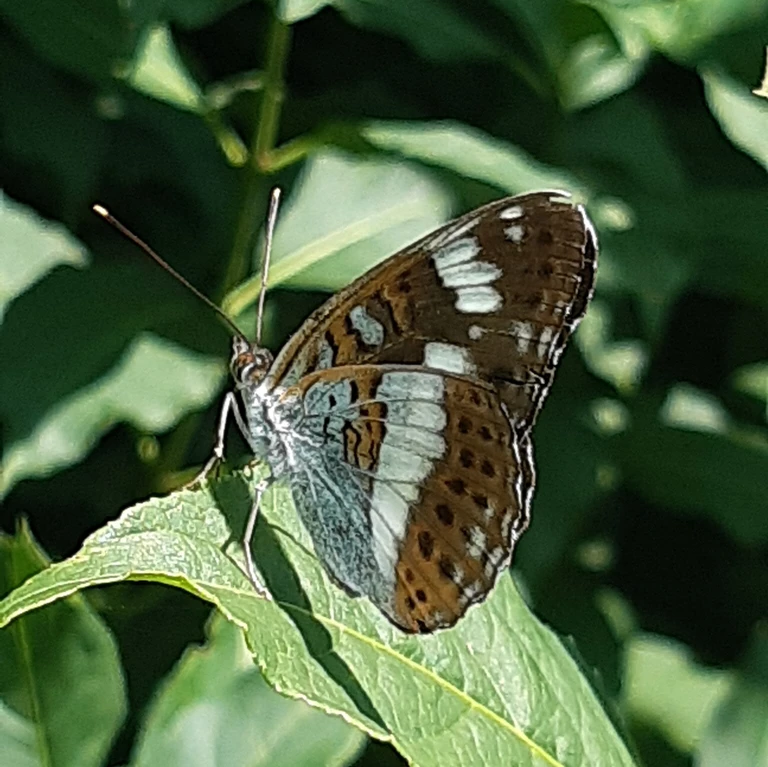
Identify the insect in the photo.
Limenitis camilla (also Ladoga camilla)
